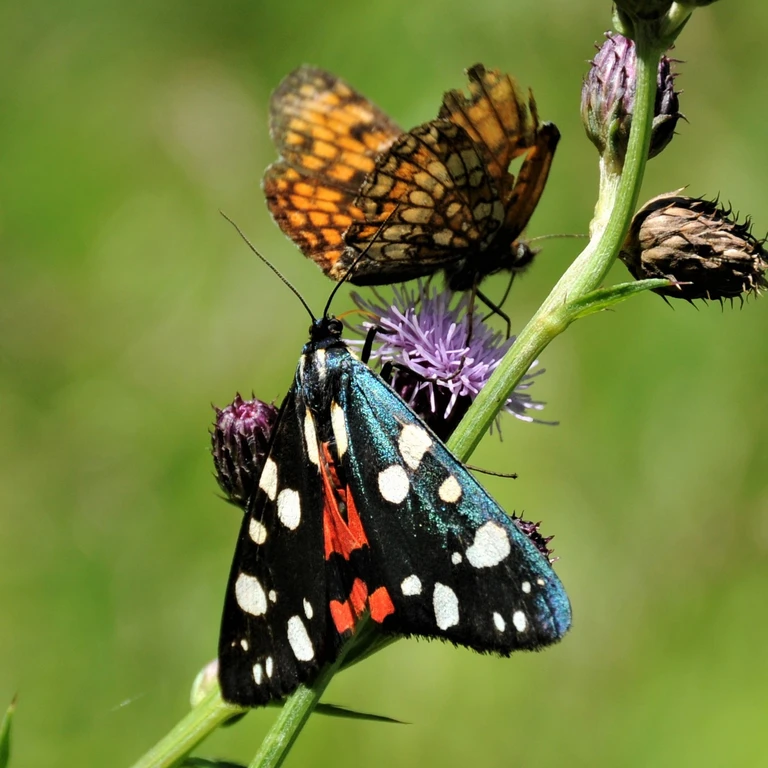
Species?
Callimorpha dominula
